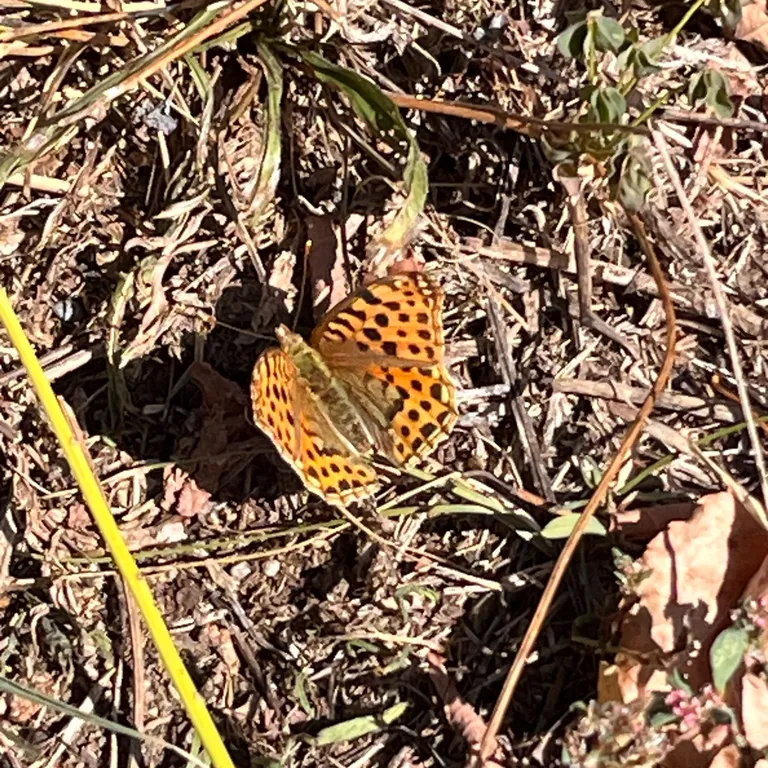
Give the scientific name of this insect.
Issoria lathonia
